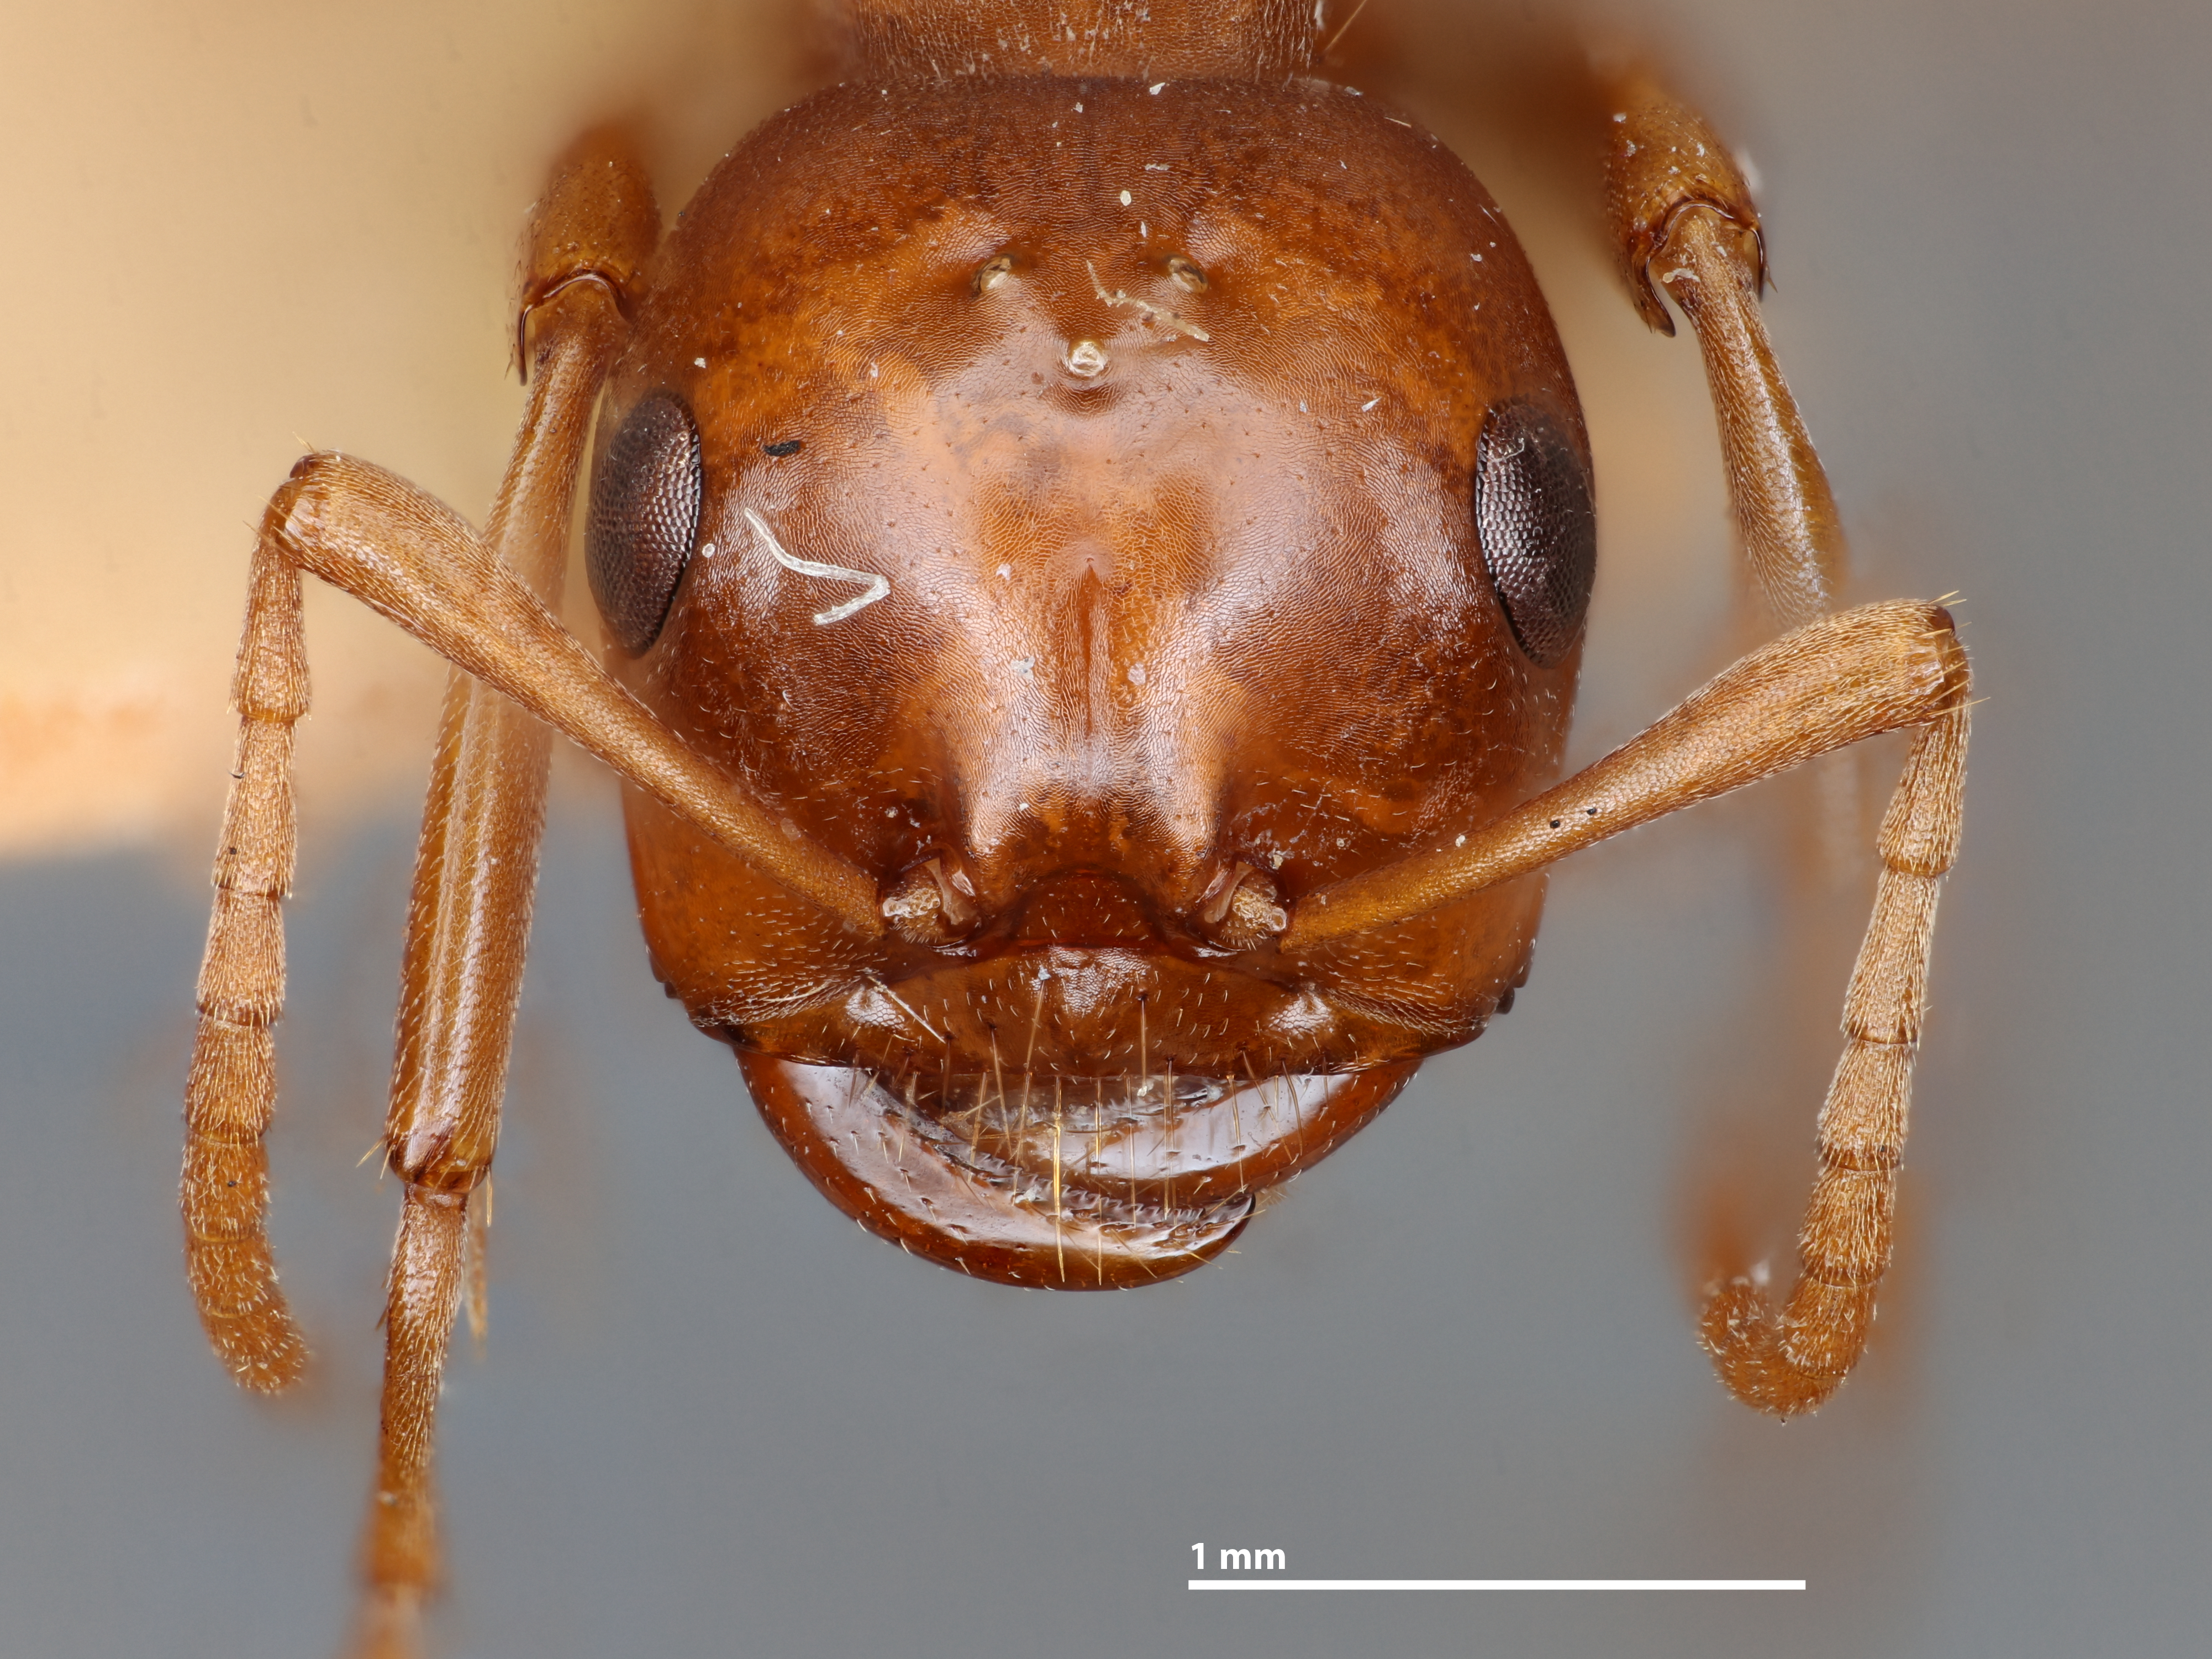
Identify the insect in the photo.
Polyergus rufescens
